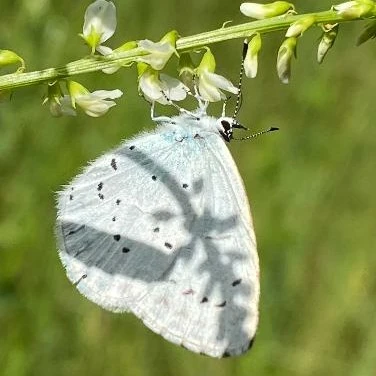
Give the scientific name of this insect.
Celastrina argiolus
